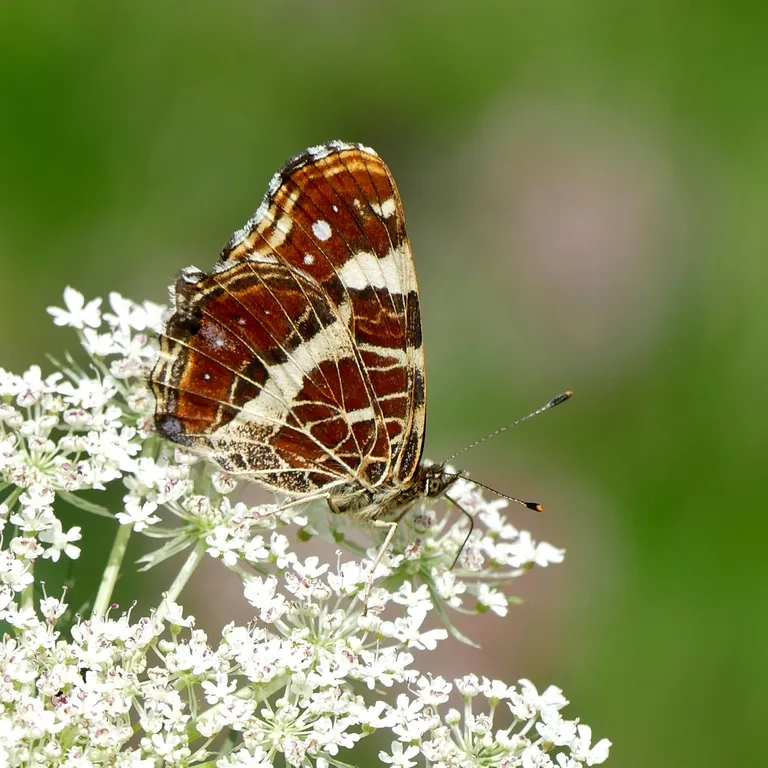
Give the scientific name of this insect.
Araschnia levana
